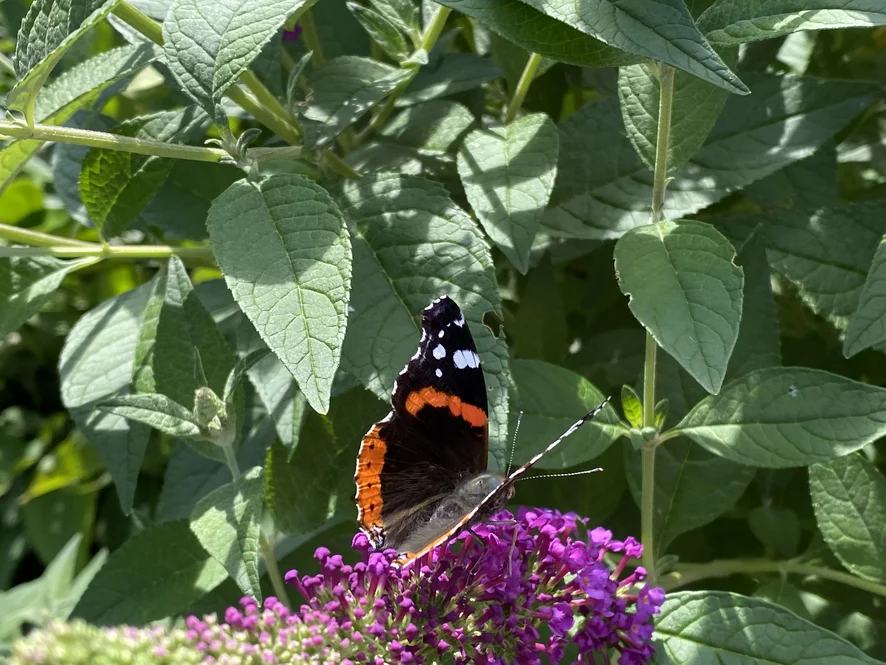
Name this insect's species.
Vanessa atalanta
